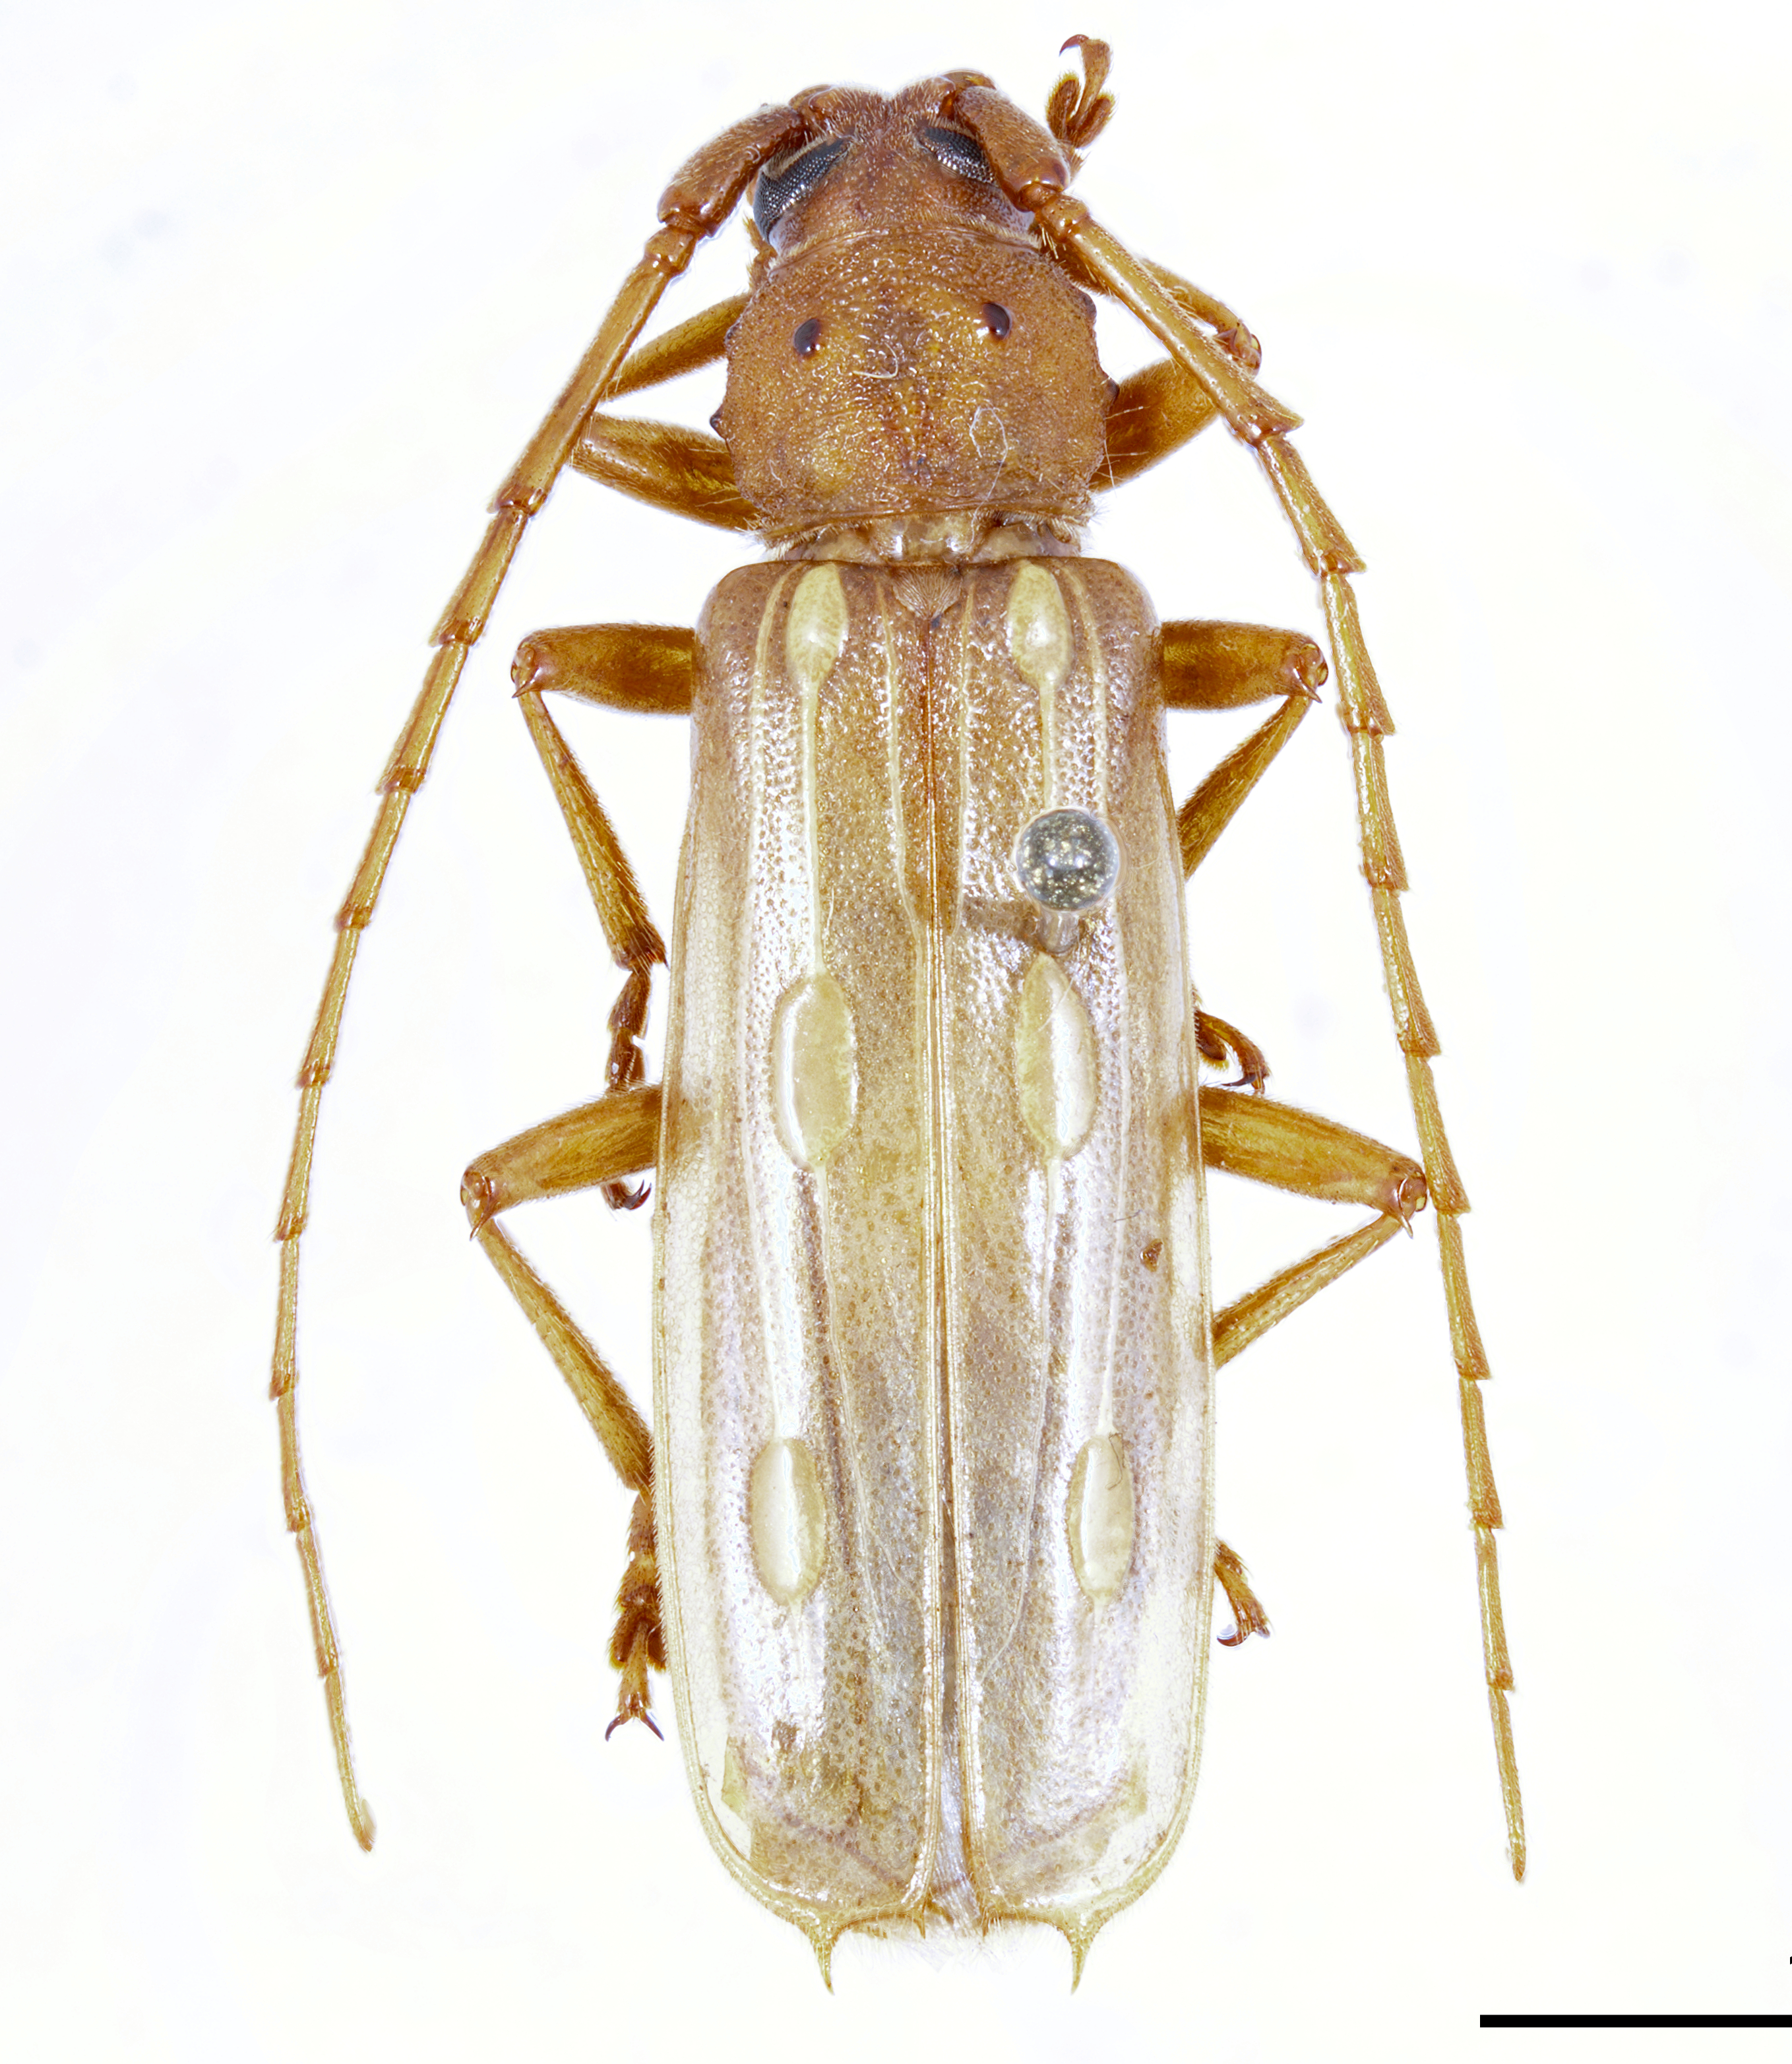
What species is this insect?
Coccoderus amazonicus
